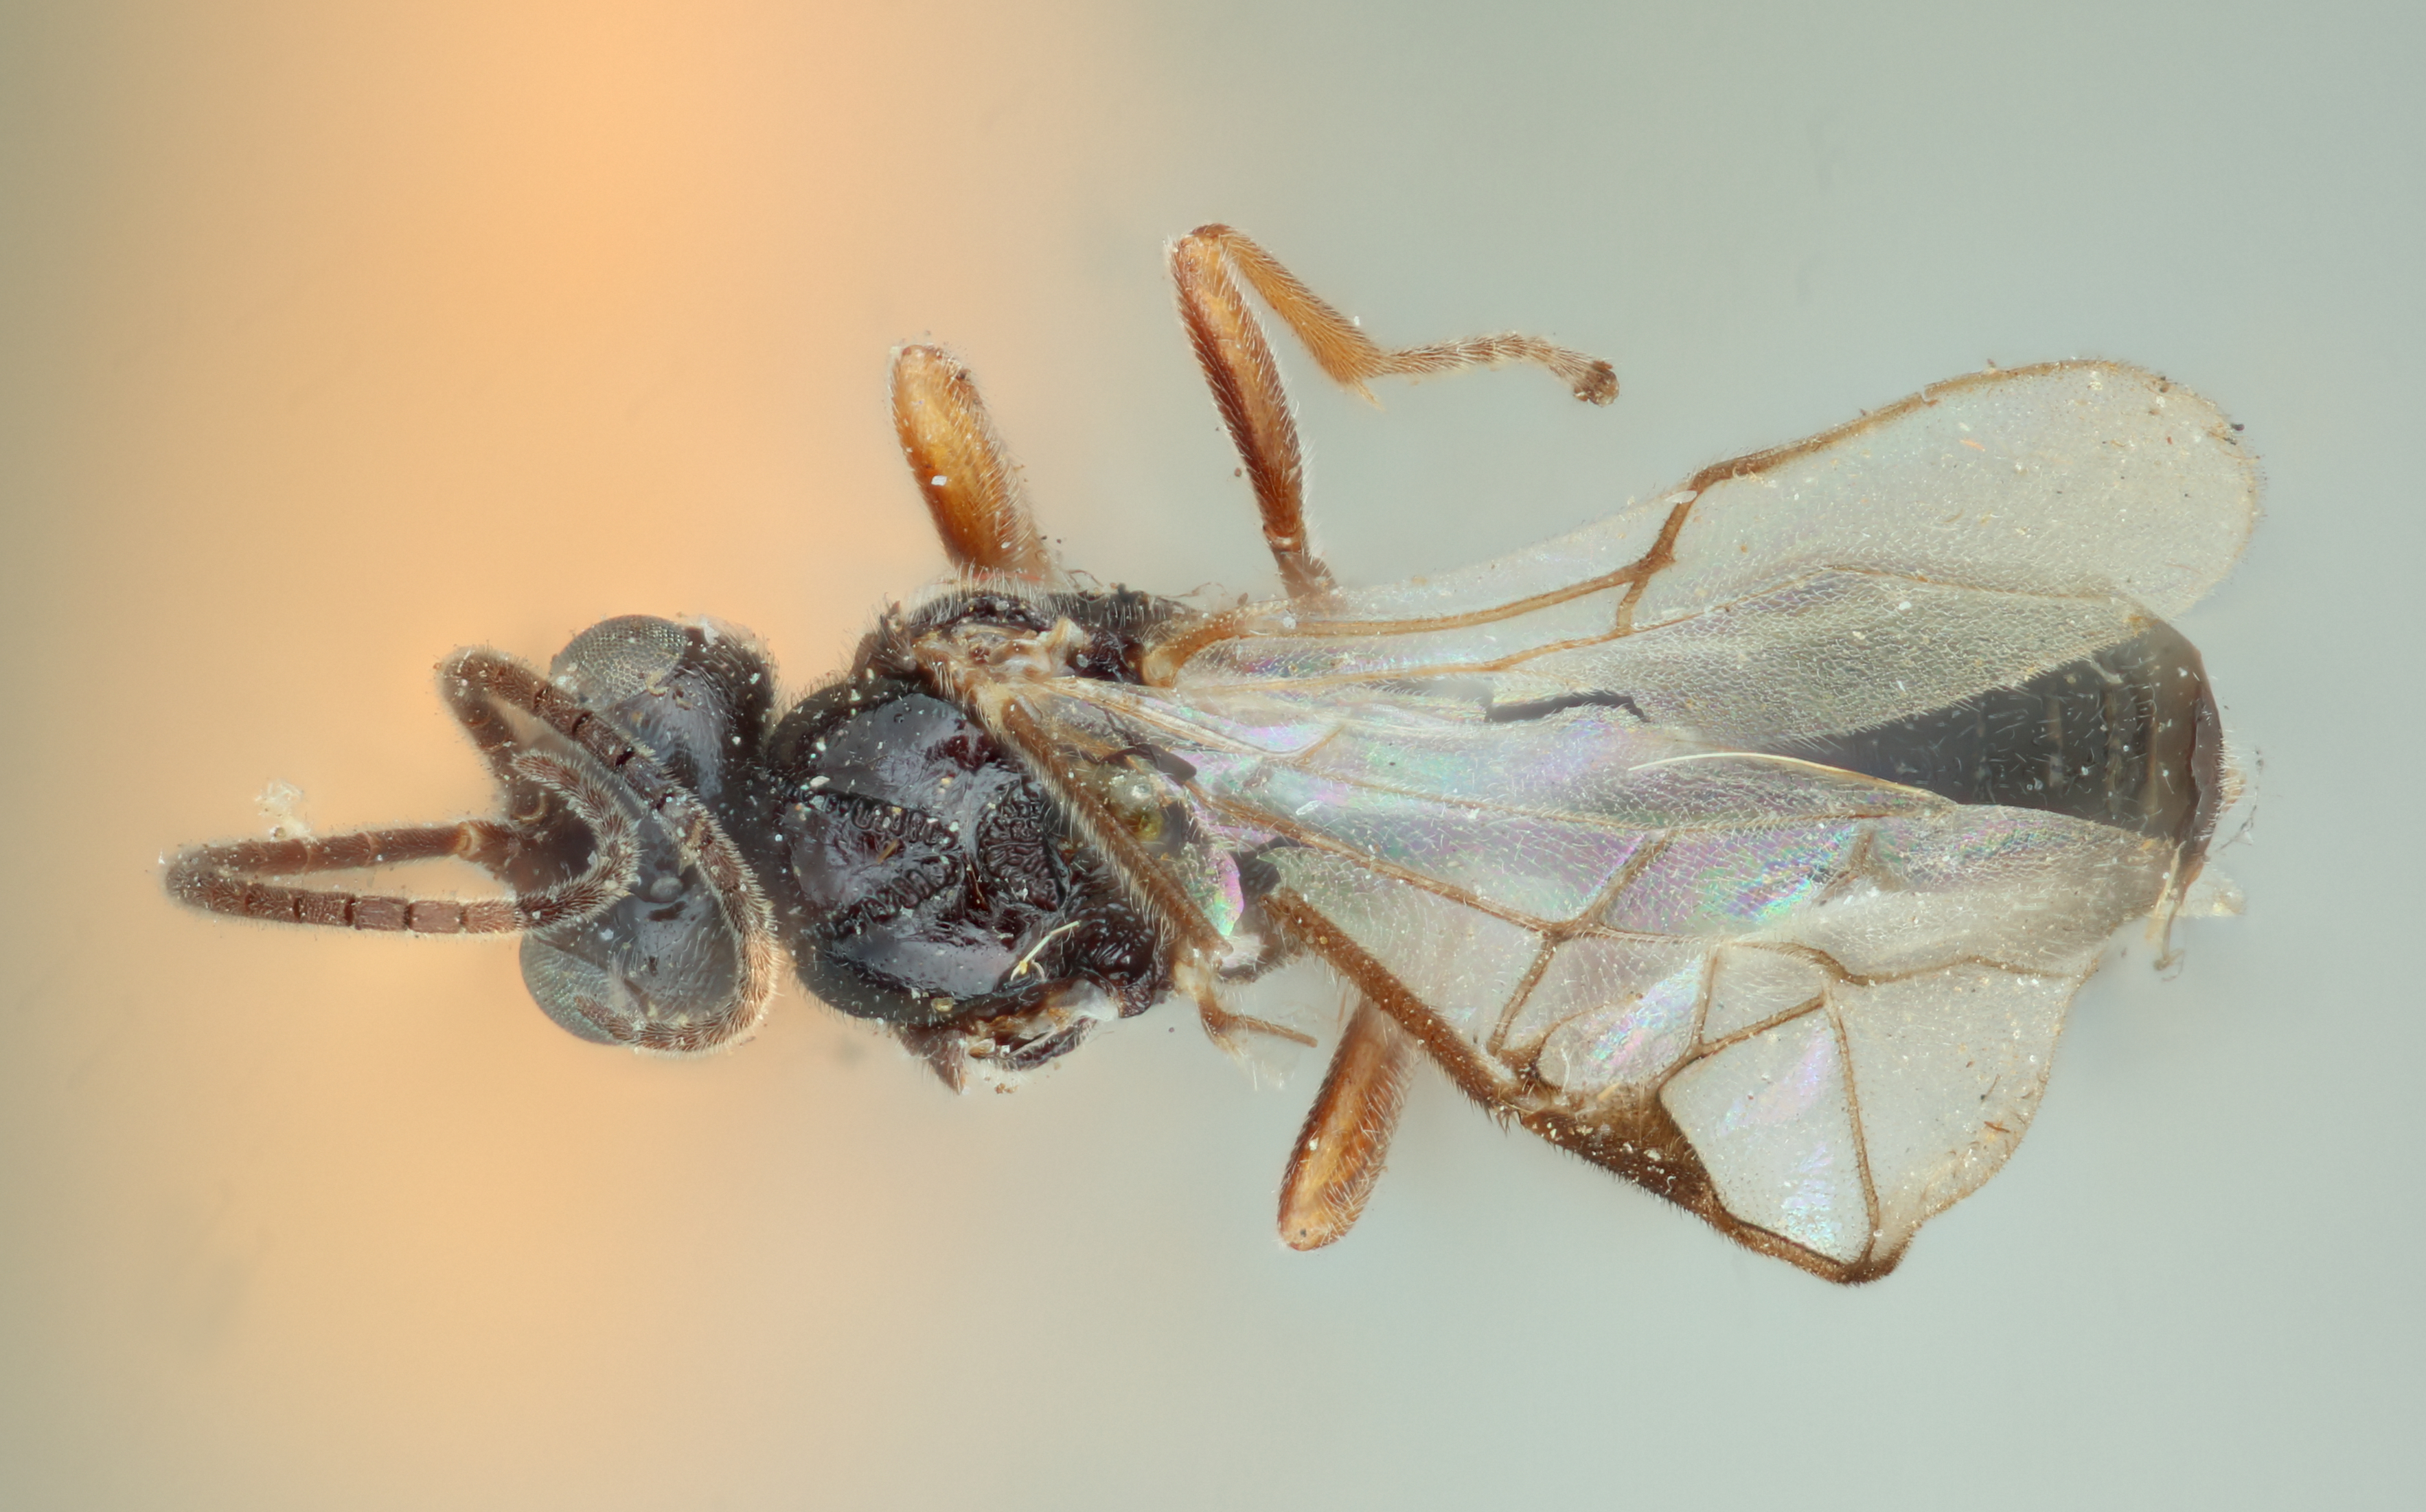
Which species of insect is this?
Ichneutes alaskensis
